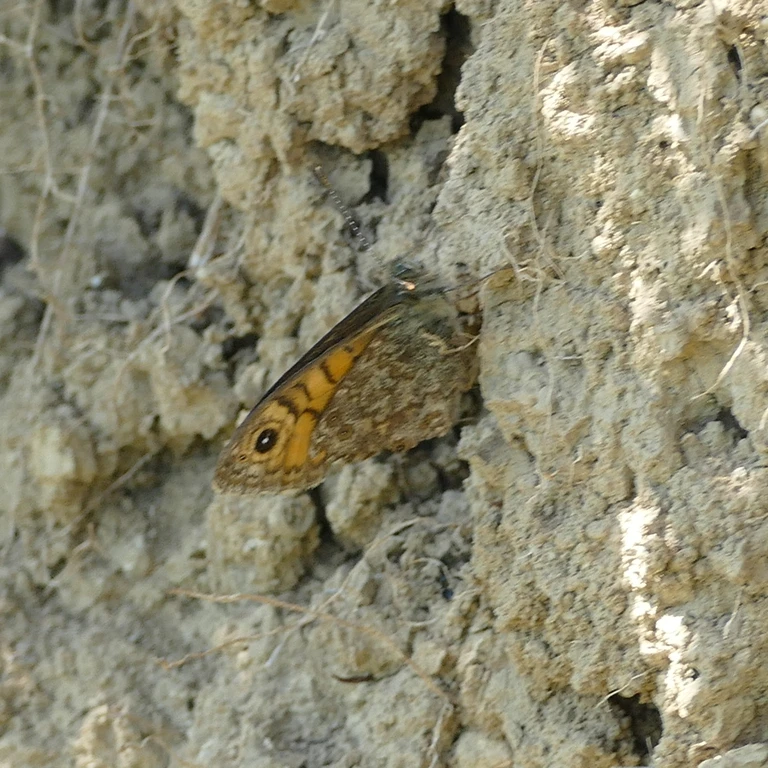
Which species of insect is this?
Lasiommata megera (also Pararge megera)
